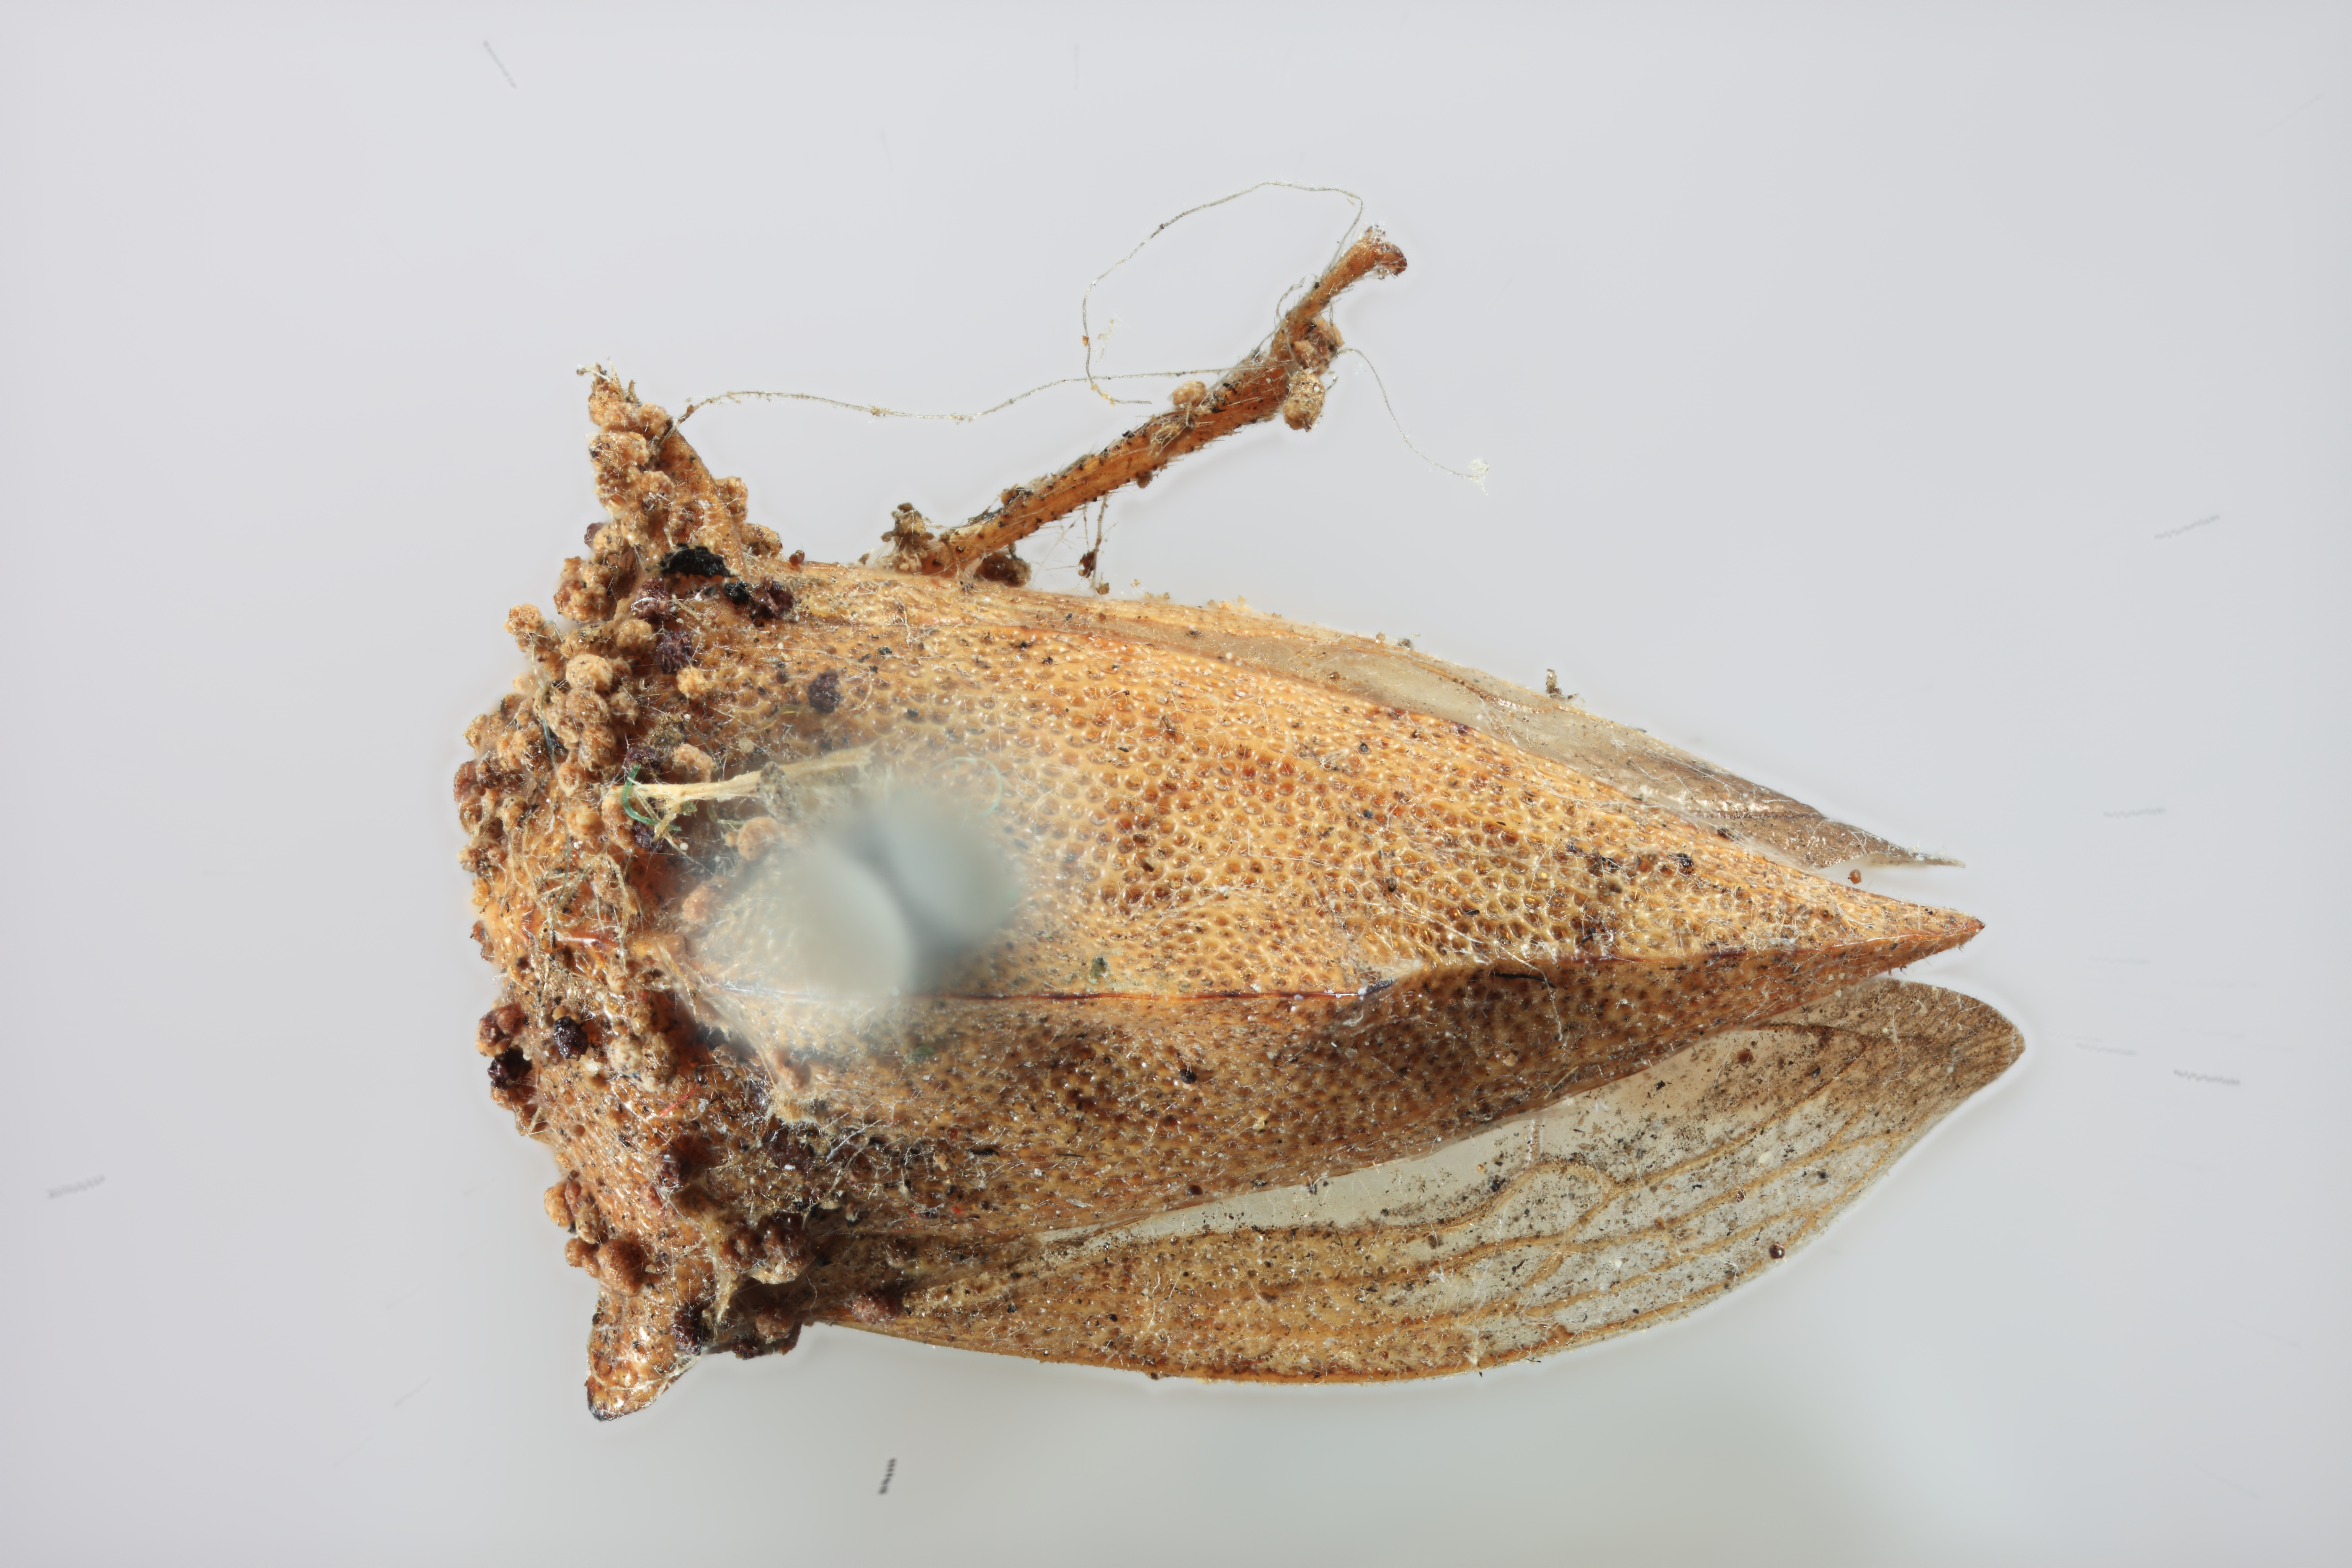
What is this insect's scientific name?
Telamona coquilletti
